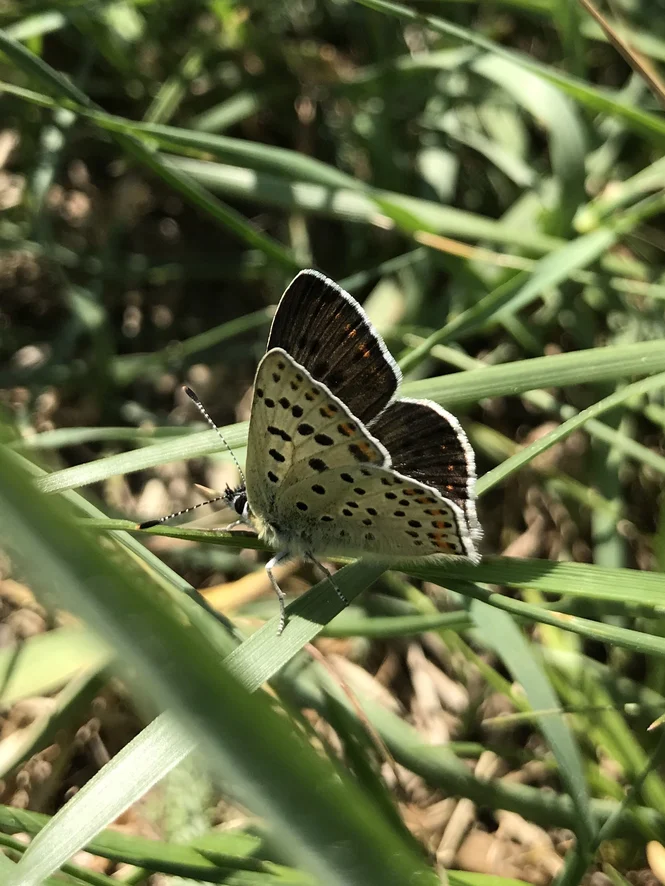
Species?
Lycaena tityrus (also Loweia tityrus)
